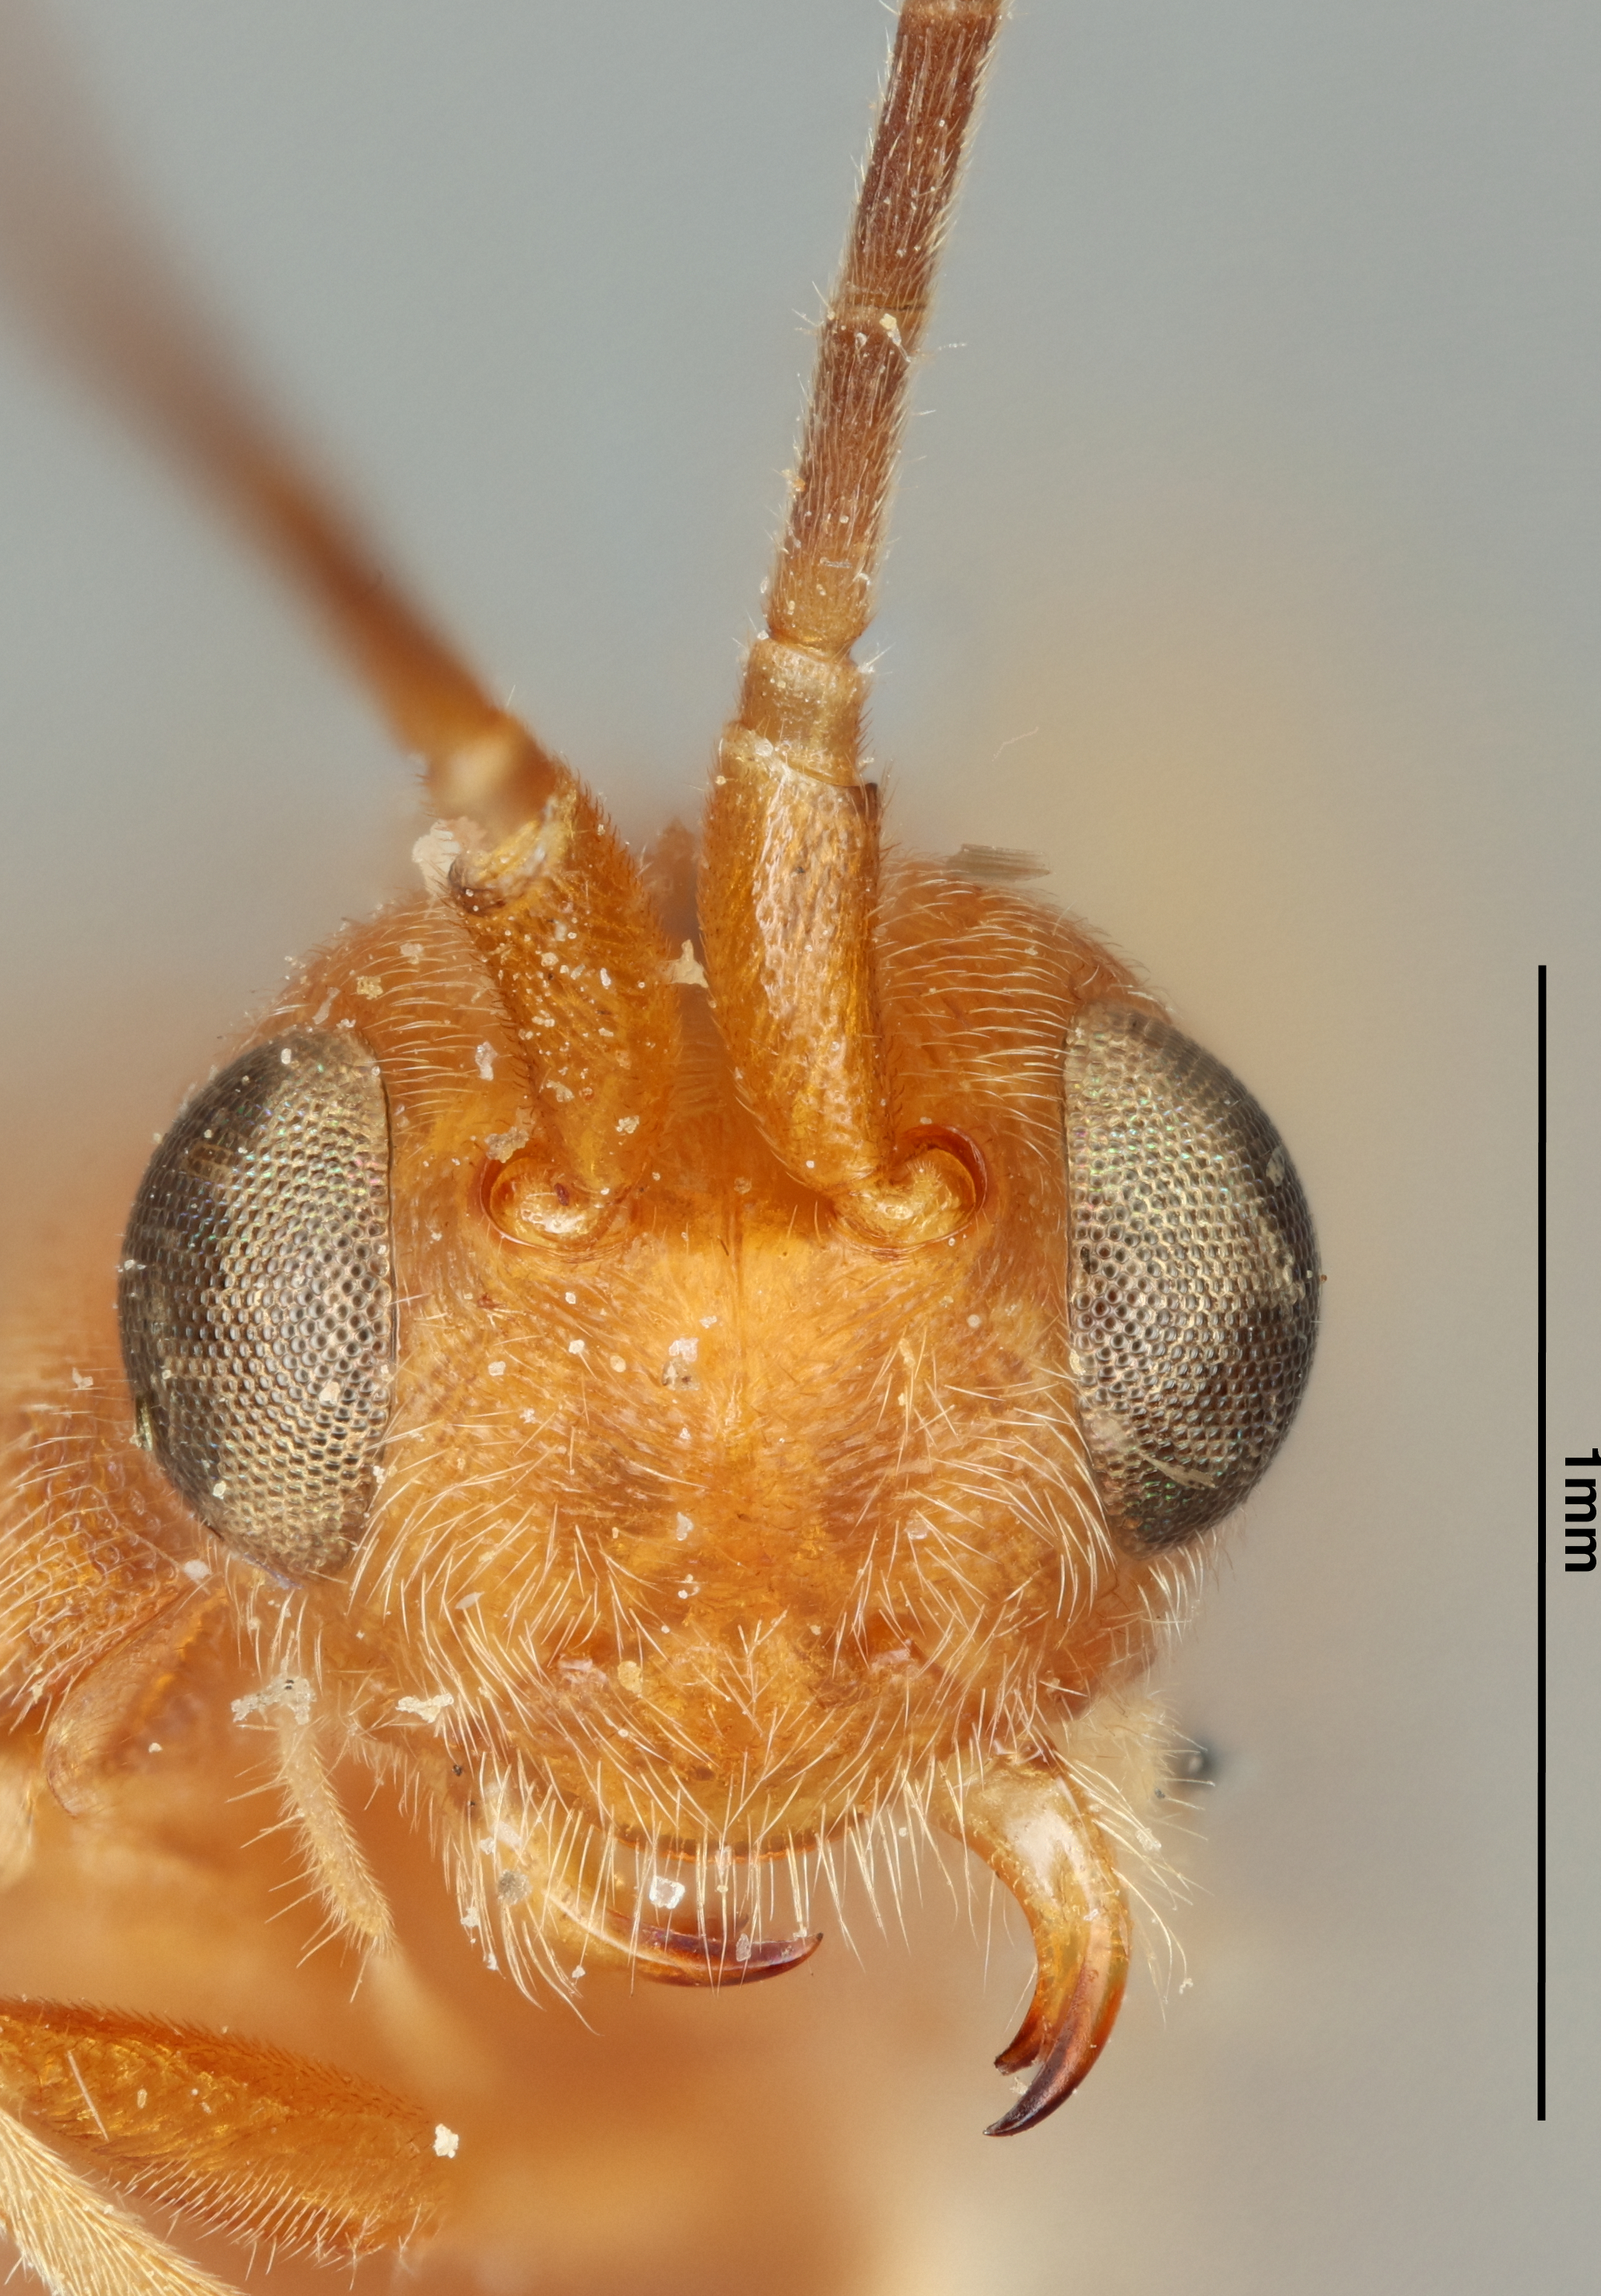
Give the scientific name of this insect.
Phanerotomella bakeri
